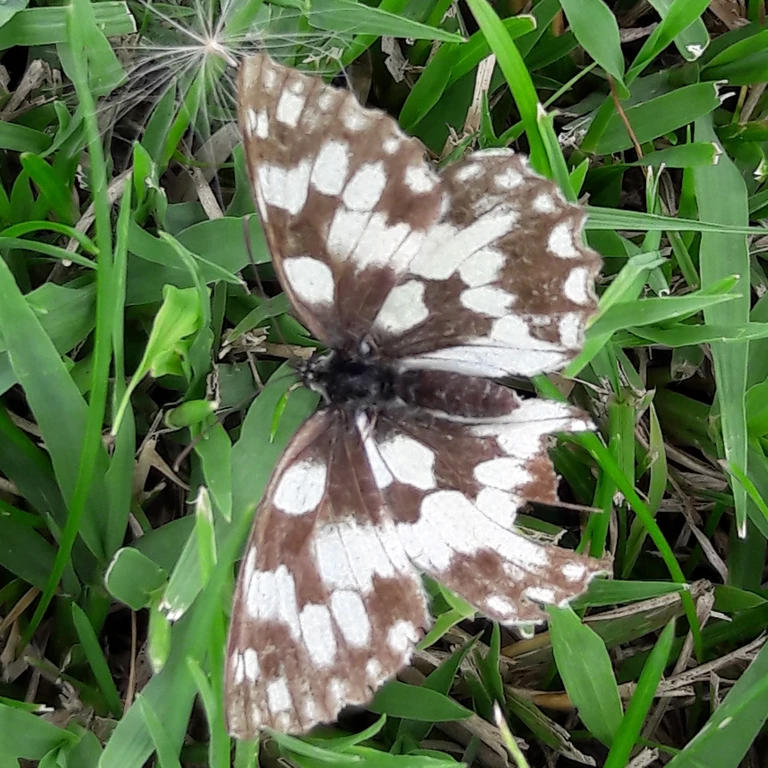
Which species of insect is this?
Melanargia galathea
